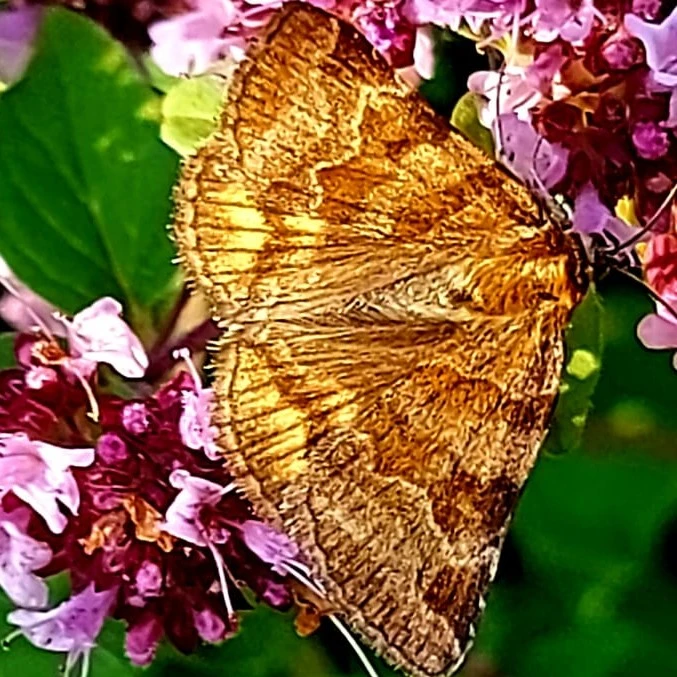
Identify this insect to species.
Euclidia glyphica
